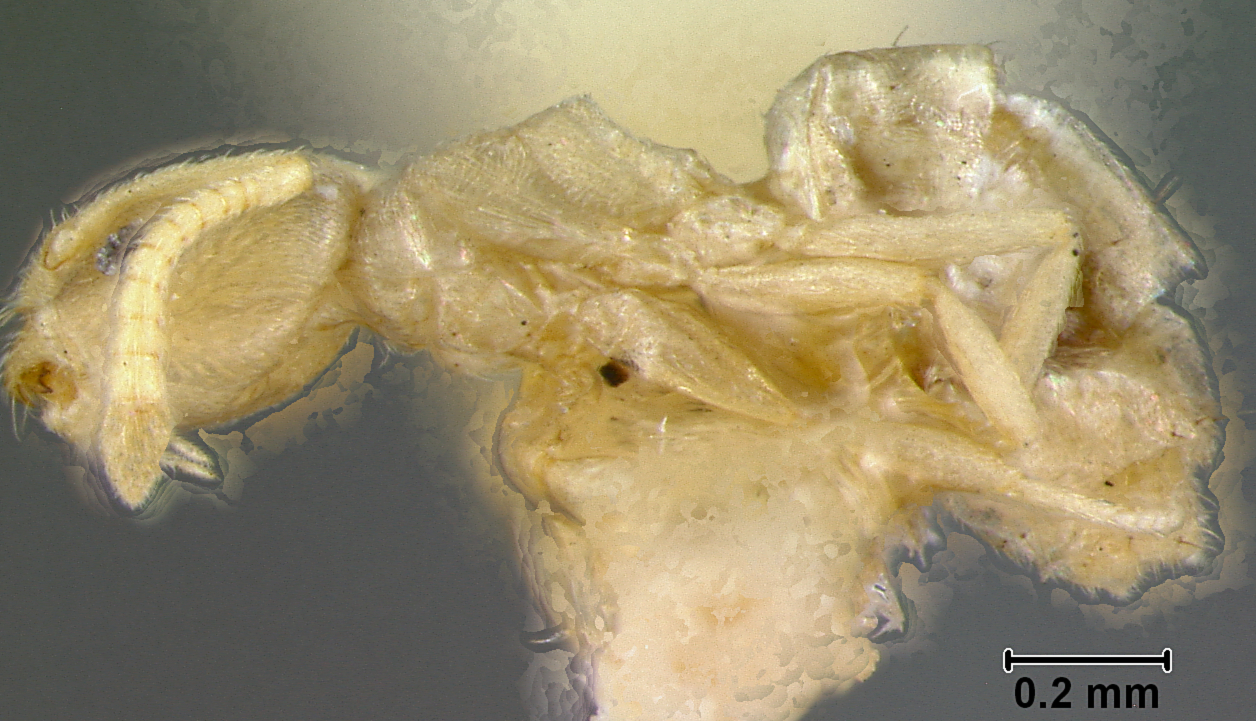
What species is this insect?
Tapinoma canalis
